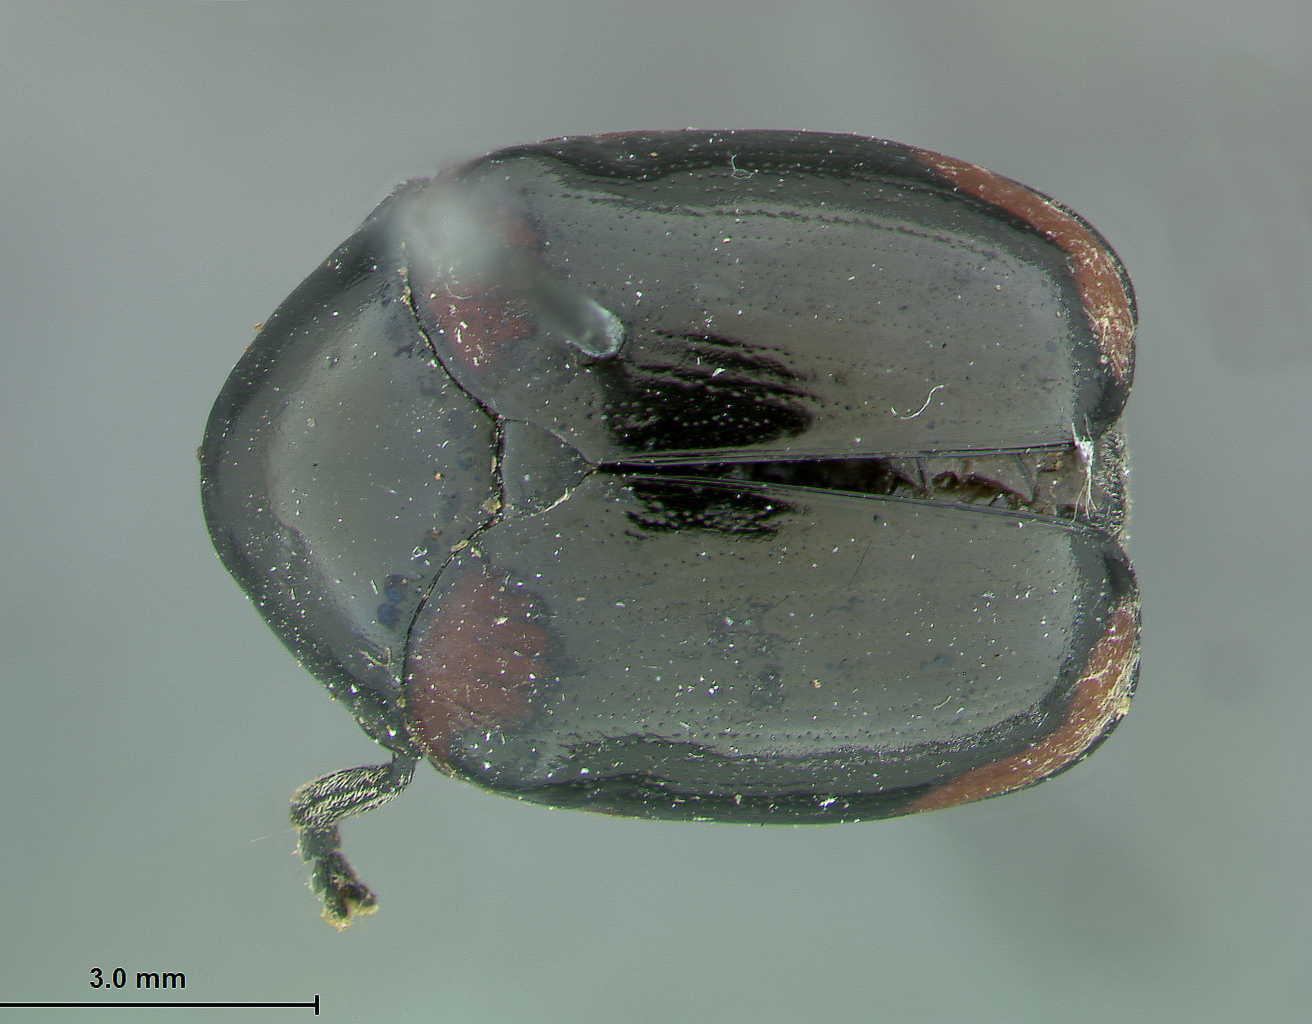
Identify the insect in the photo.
Urodera inflata
